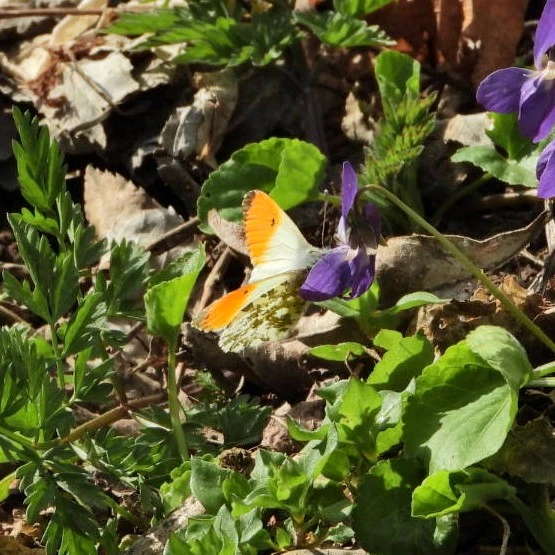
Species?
Anthocharis cardamines
